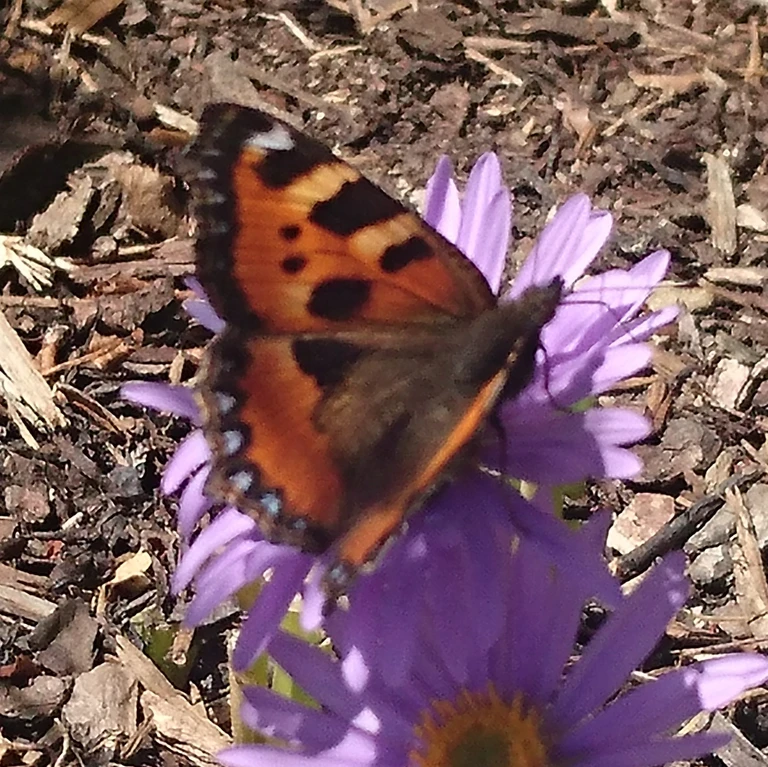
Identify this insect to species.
Aglais urticae
